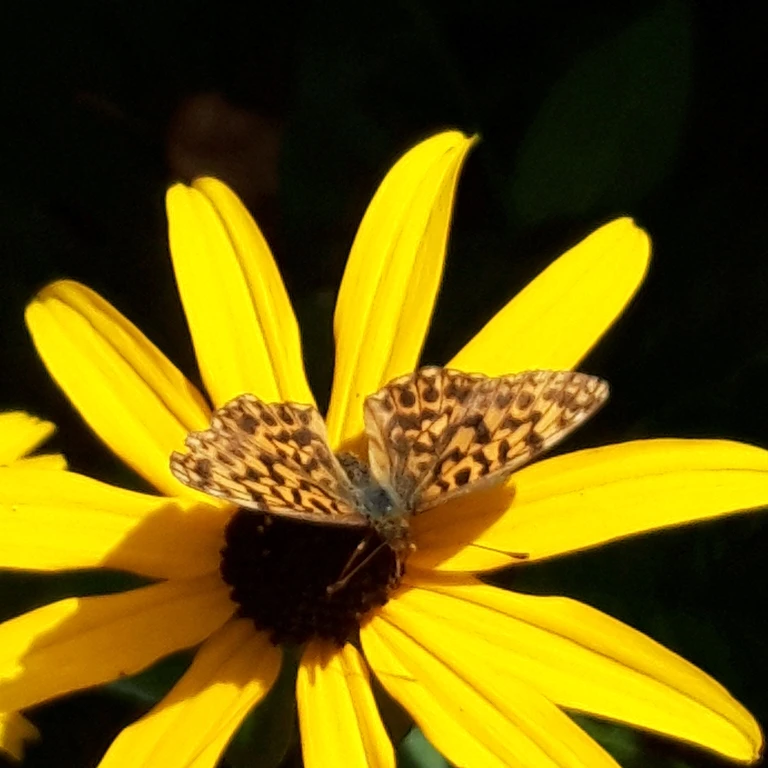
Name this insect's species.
Boloria dia
